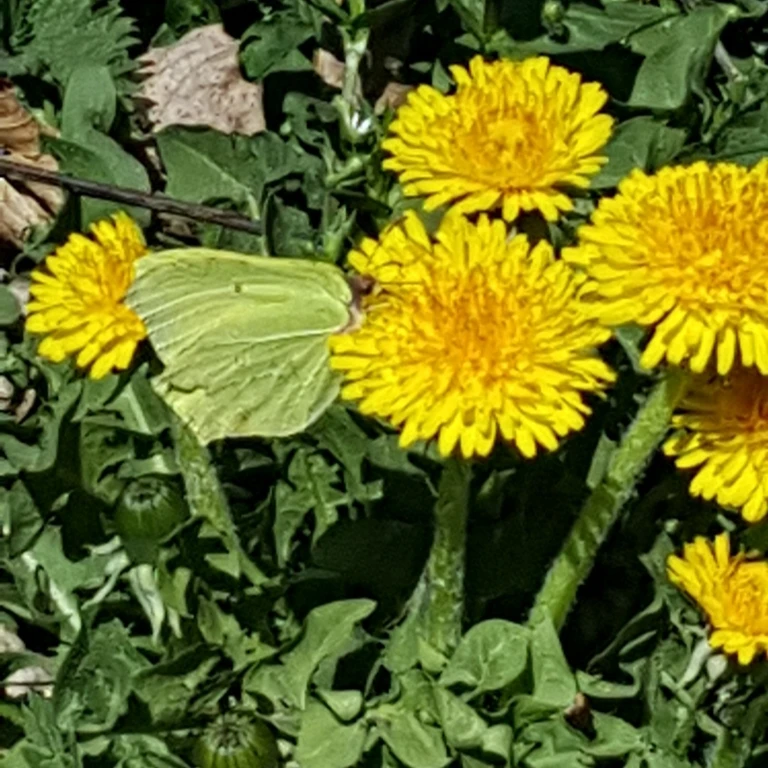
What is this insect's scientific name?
Gonepteryx rhamni
